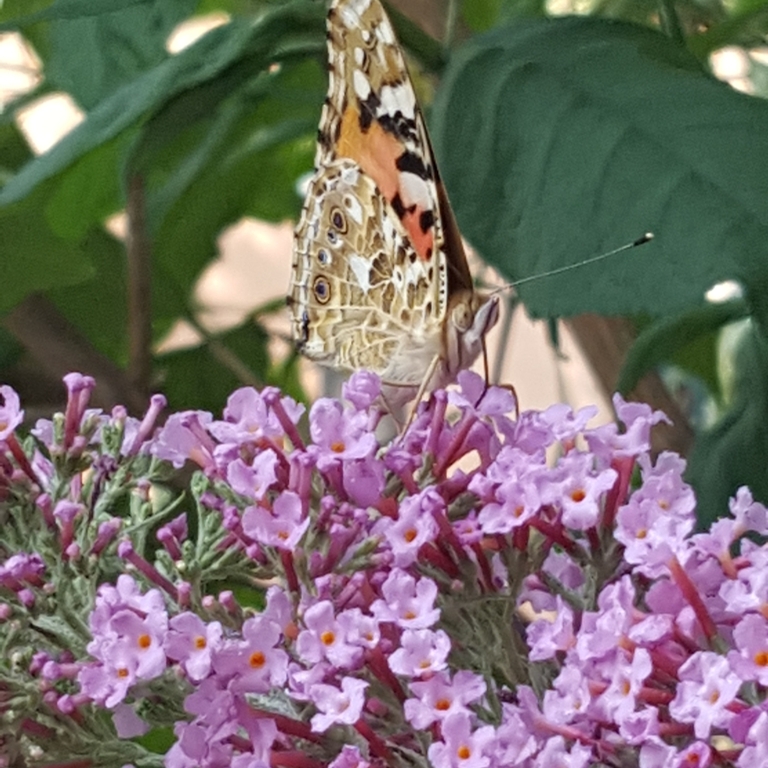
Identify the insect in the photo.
Vanessa cardui
